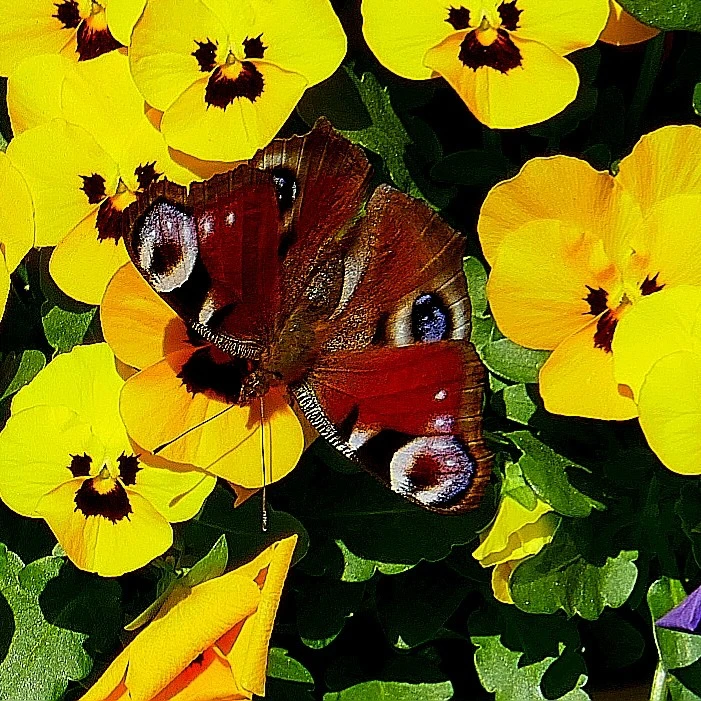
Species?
Aglais io
